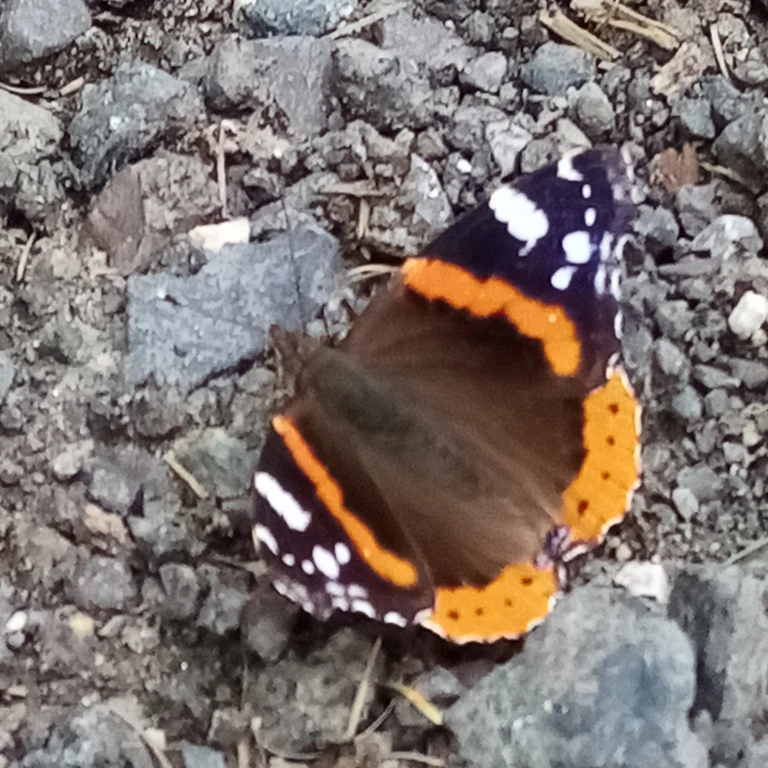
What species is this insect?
Vanessa atalanta
